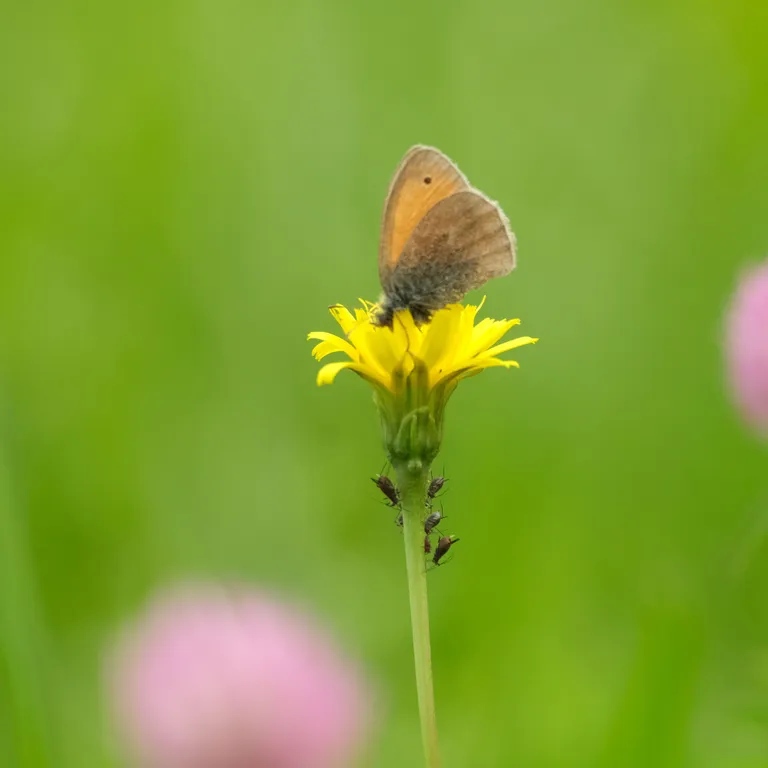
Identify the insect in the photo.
Coenonympha pamphilus
